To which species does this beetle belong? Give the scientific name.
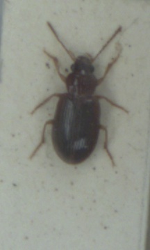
Bradycellus harpalinus
